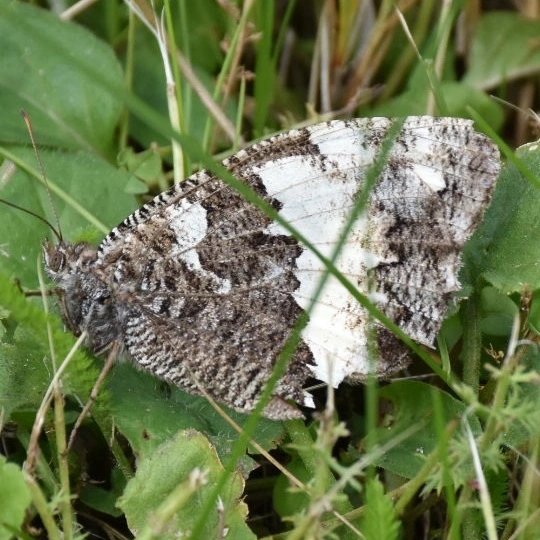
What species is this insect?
Brintesia circe
